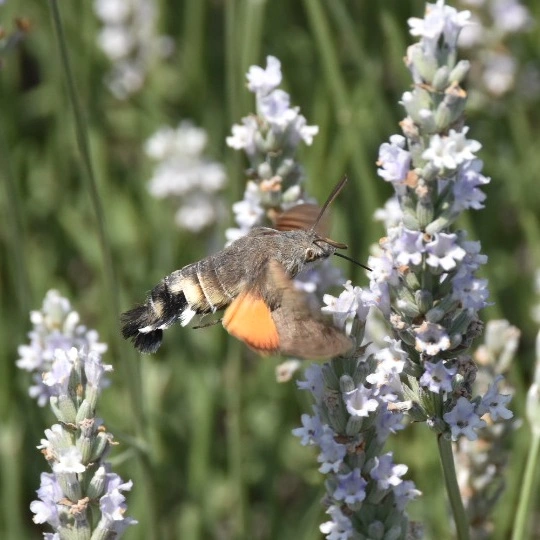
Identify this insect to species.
Macroglossum stellatarum
